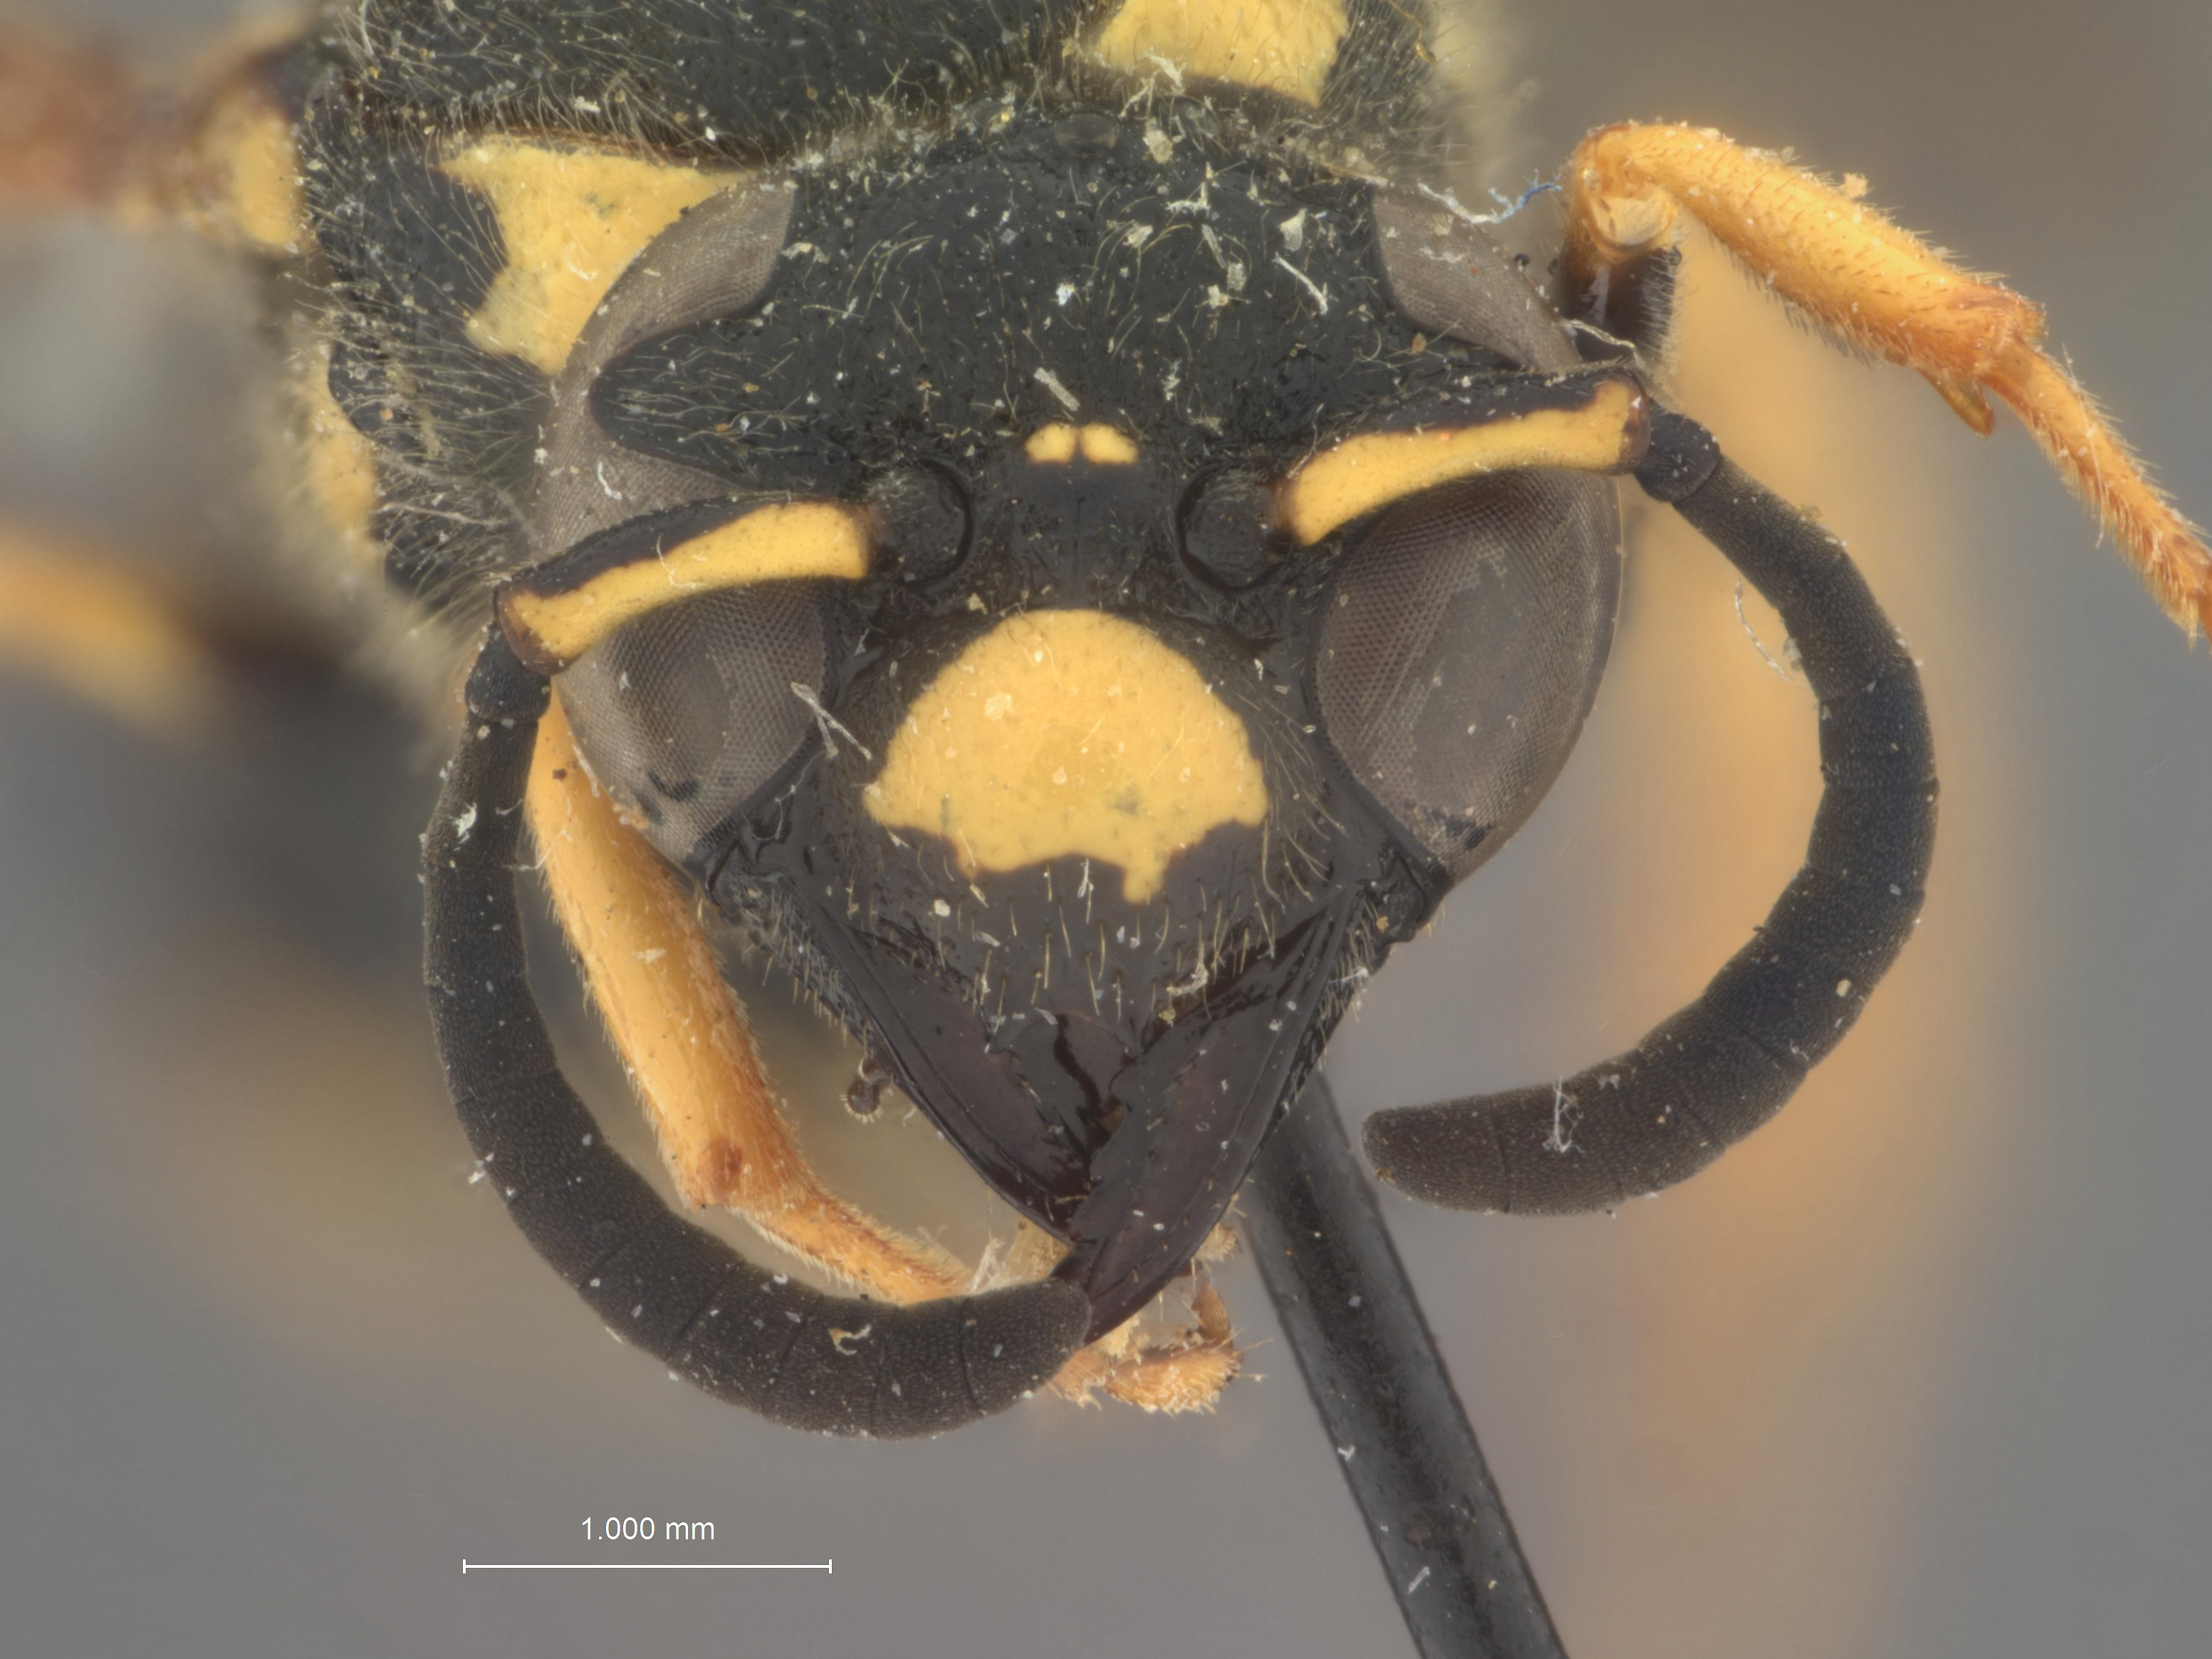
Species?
Vespa crassicornis
